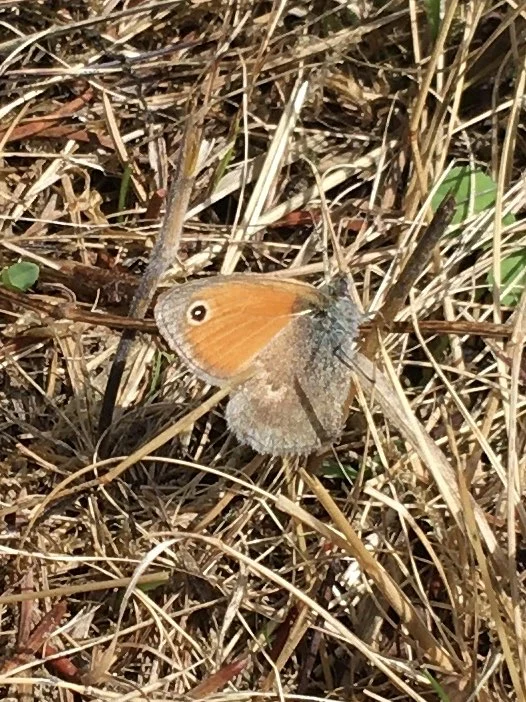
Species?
Coenonympha pamphilus
